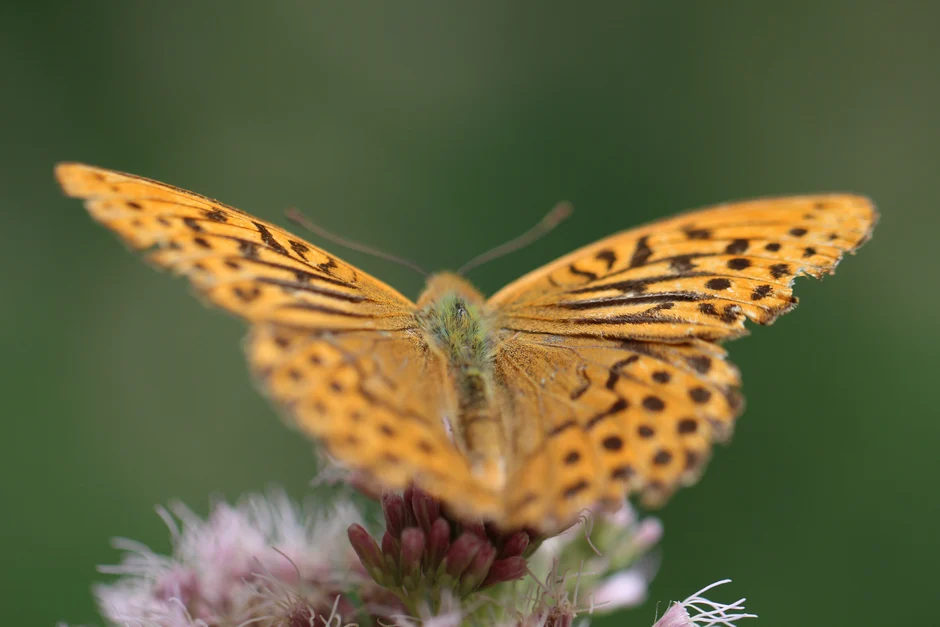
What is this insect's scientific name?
Argynnis paphia
